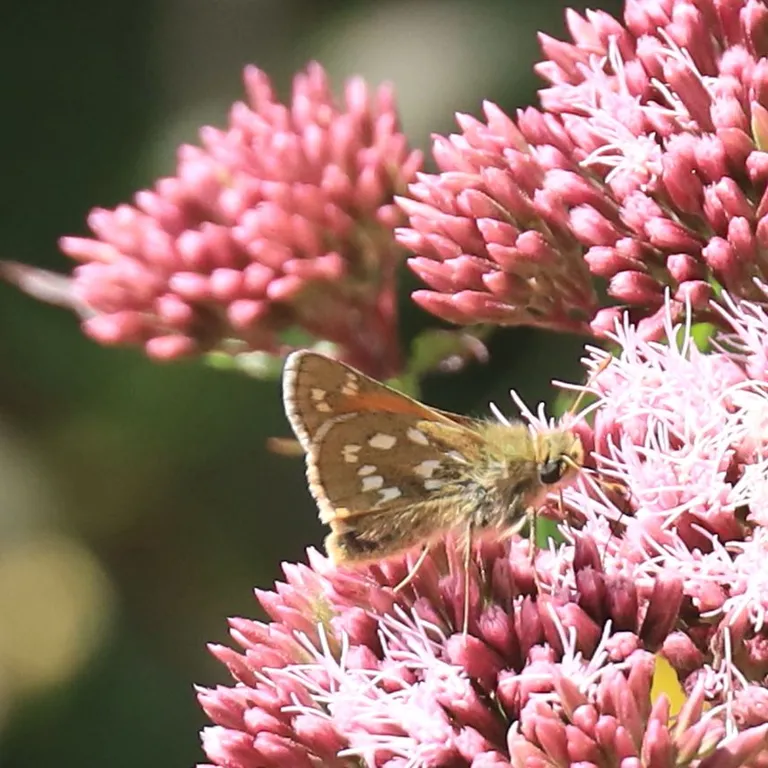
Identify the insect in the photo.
Hesperia comma
